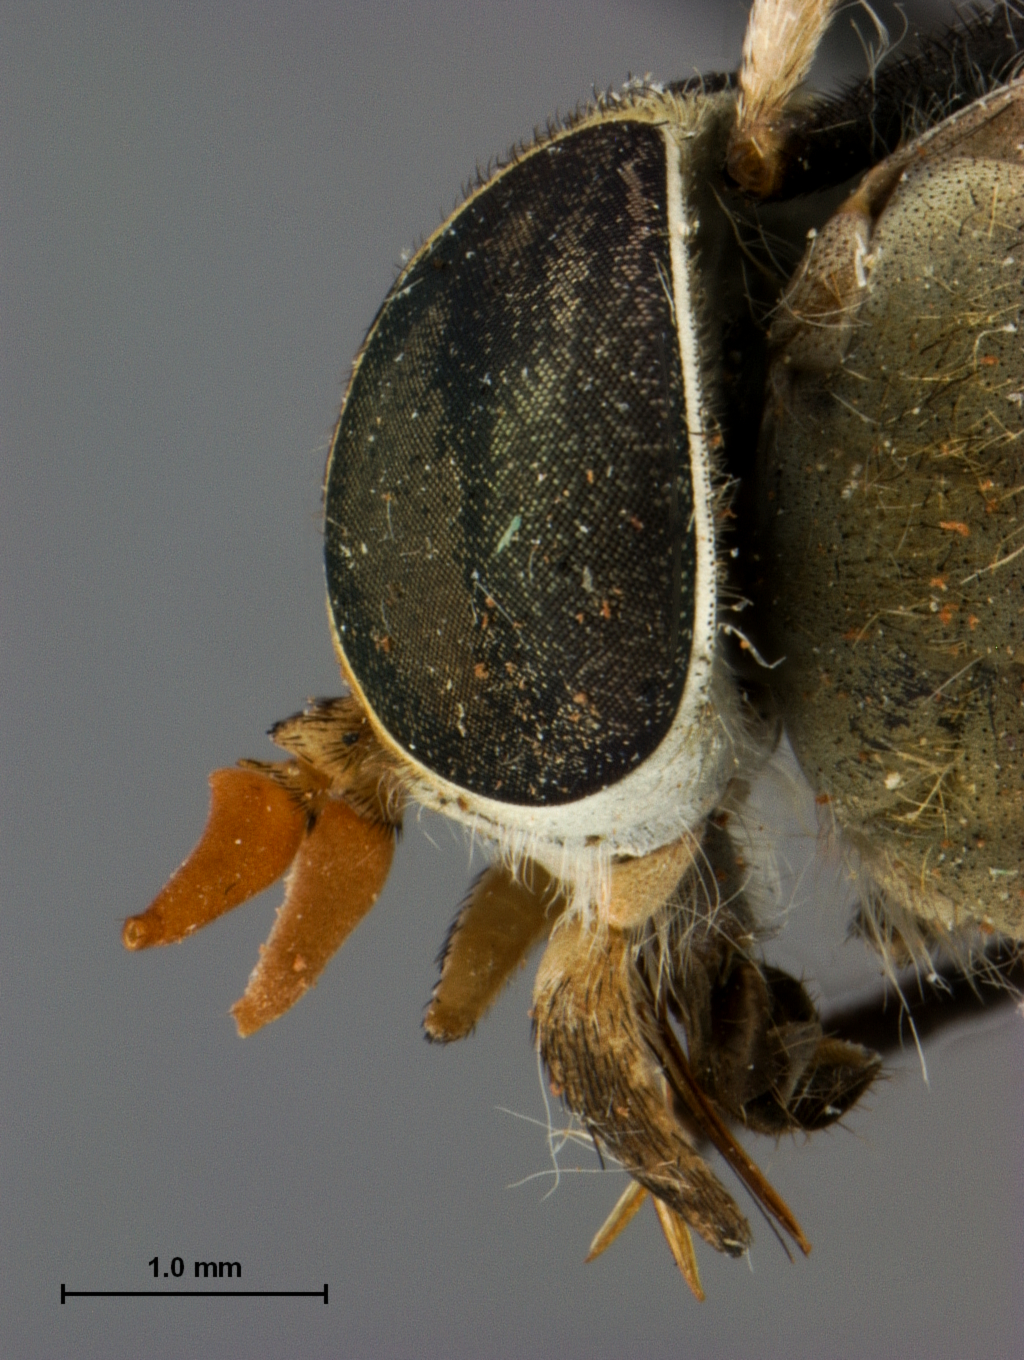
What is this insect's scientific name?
Tabanus anabates
